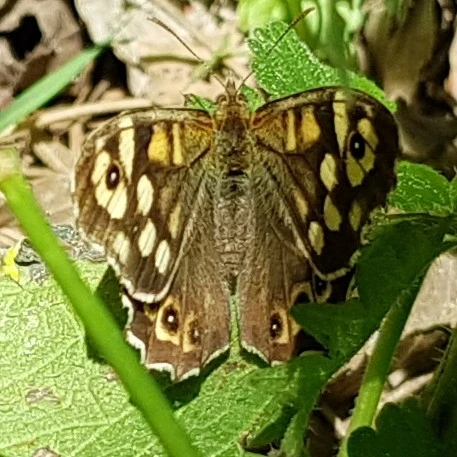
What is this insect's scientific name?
Pararge aegeria
